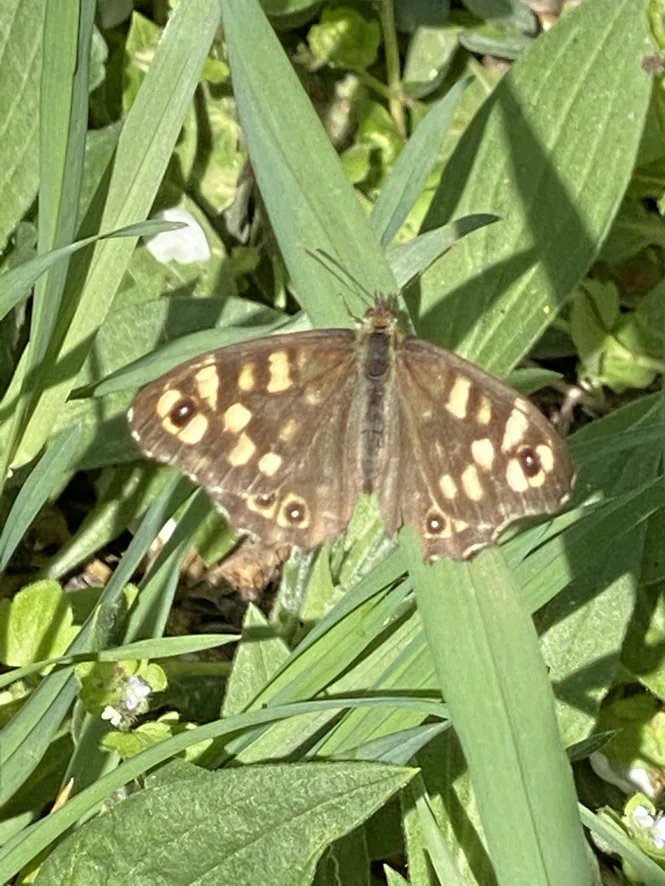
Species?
Pararge aegeria
